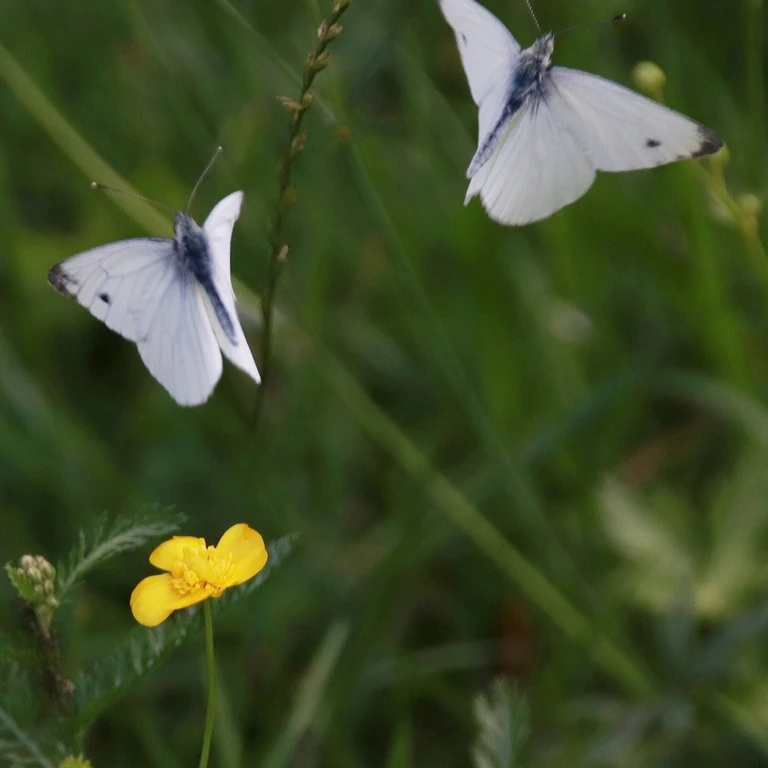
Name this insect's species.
Pieris napi
